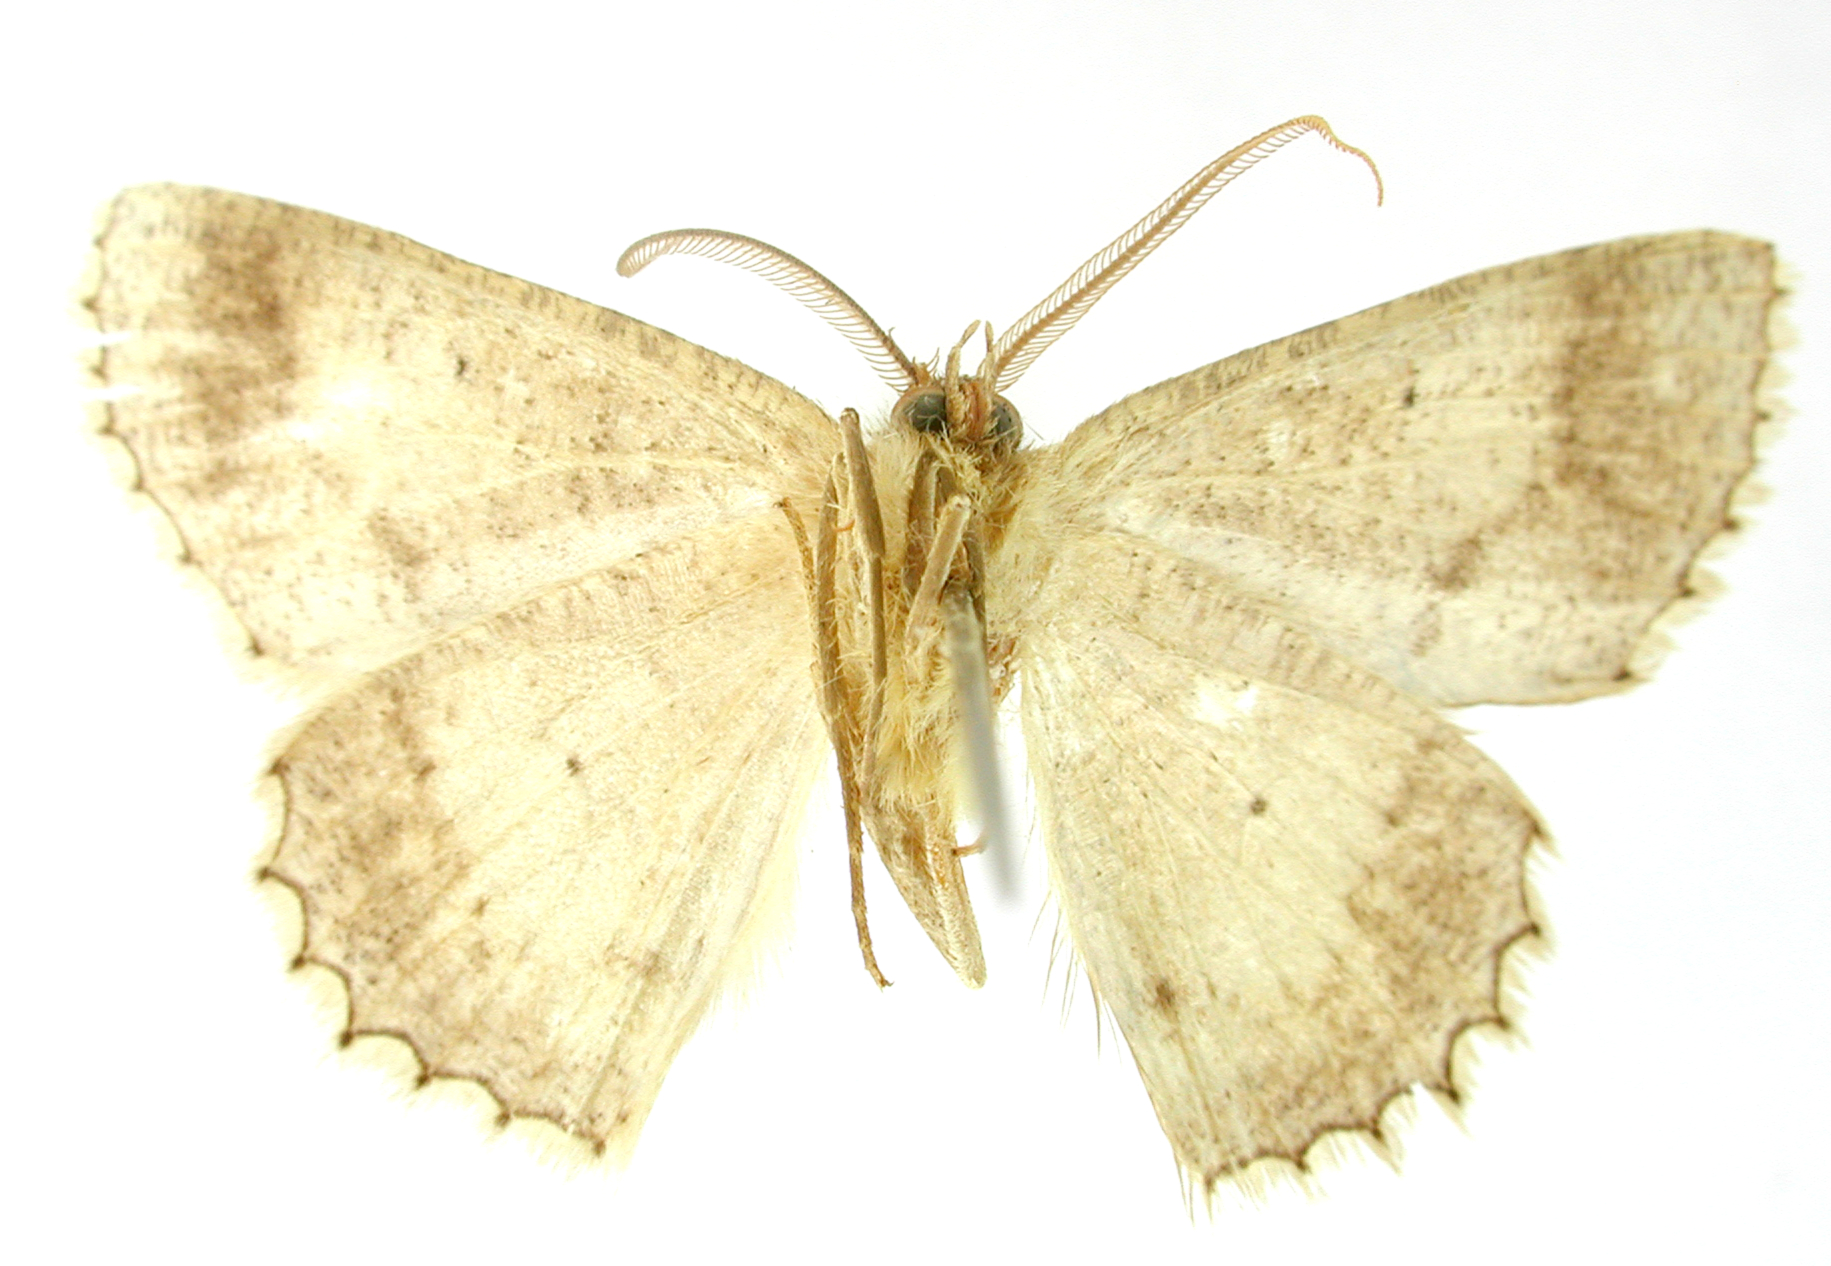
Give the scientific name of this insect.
Isochromodes chiron
